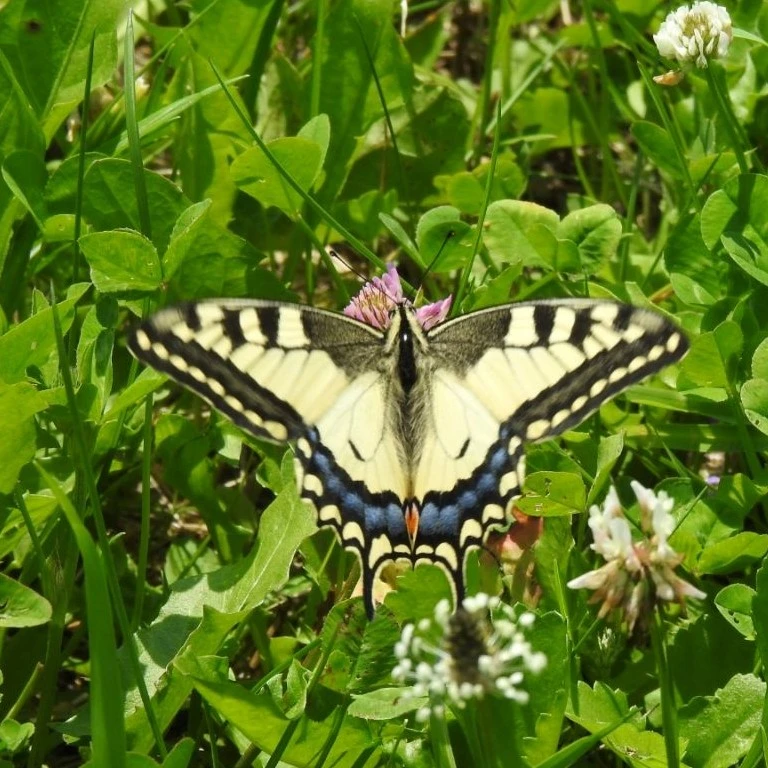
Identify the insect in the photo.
Papilio machaon
